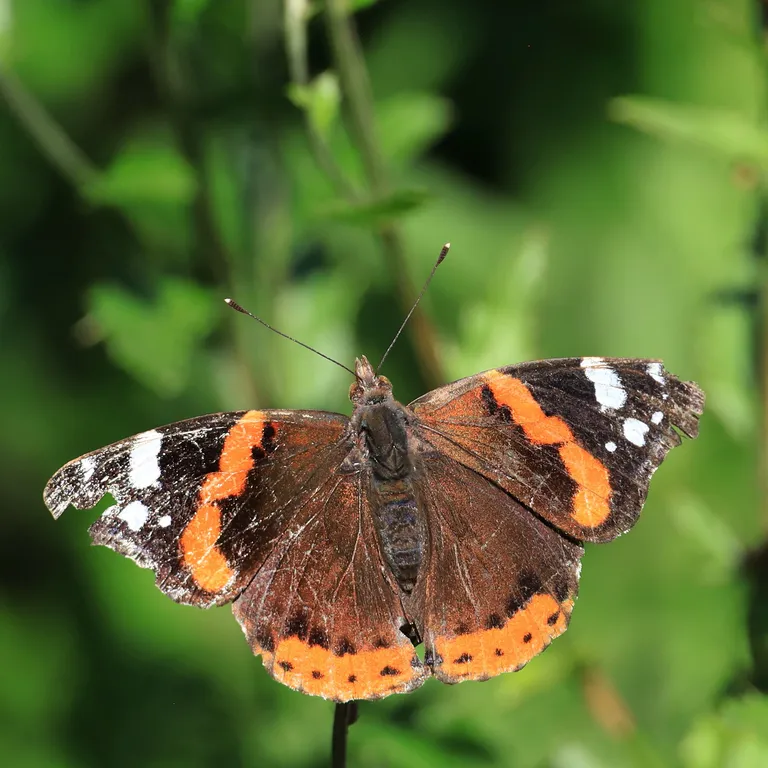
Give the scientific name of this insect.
Vanessa atalanta
